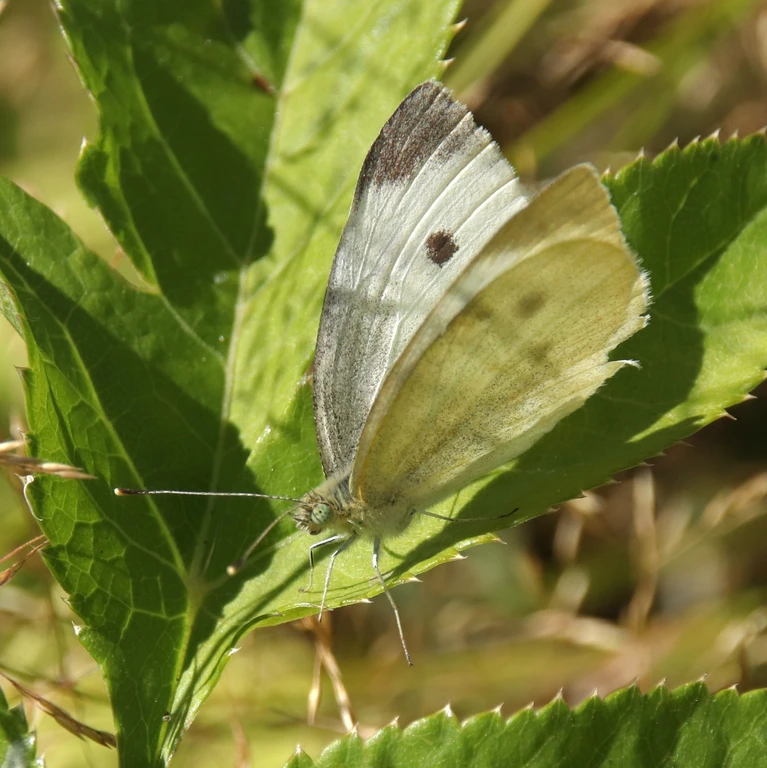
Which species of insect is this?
Pieris rapae
